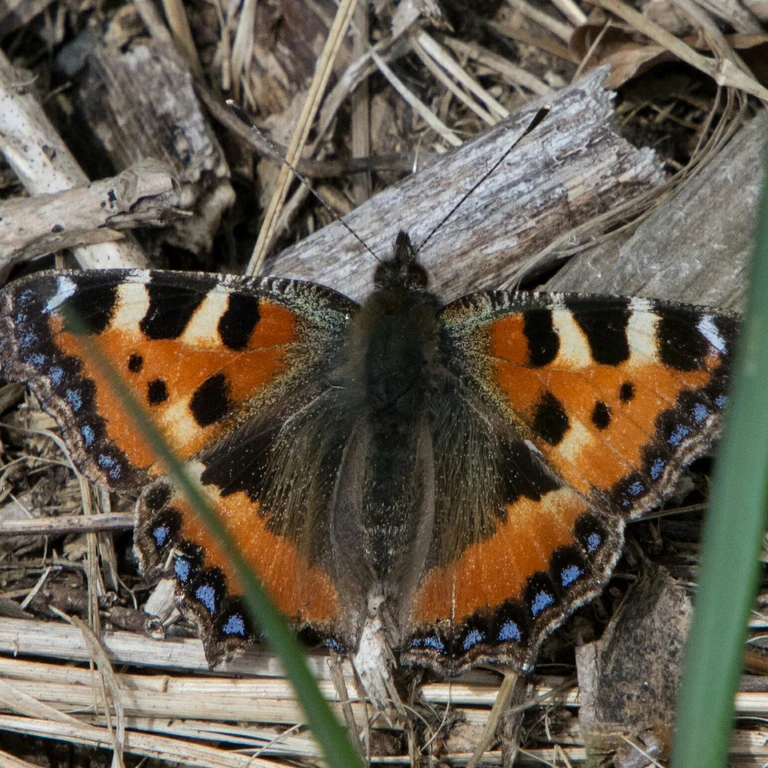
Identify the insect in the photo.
Aglais urticae
